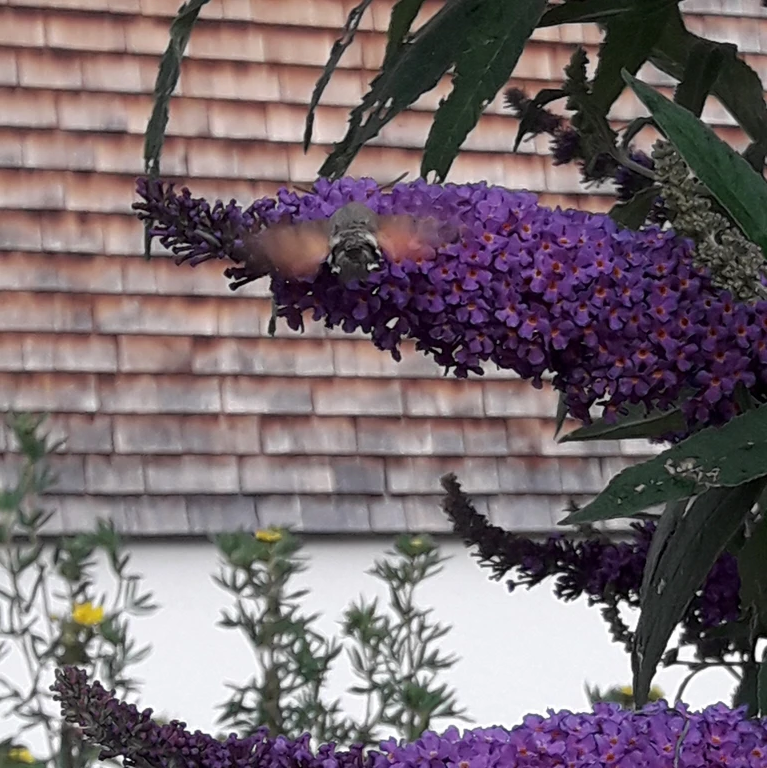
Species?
Macroglossum stellatarum
